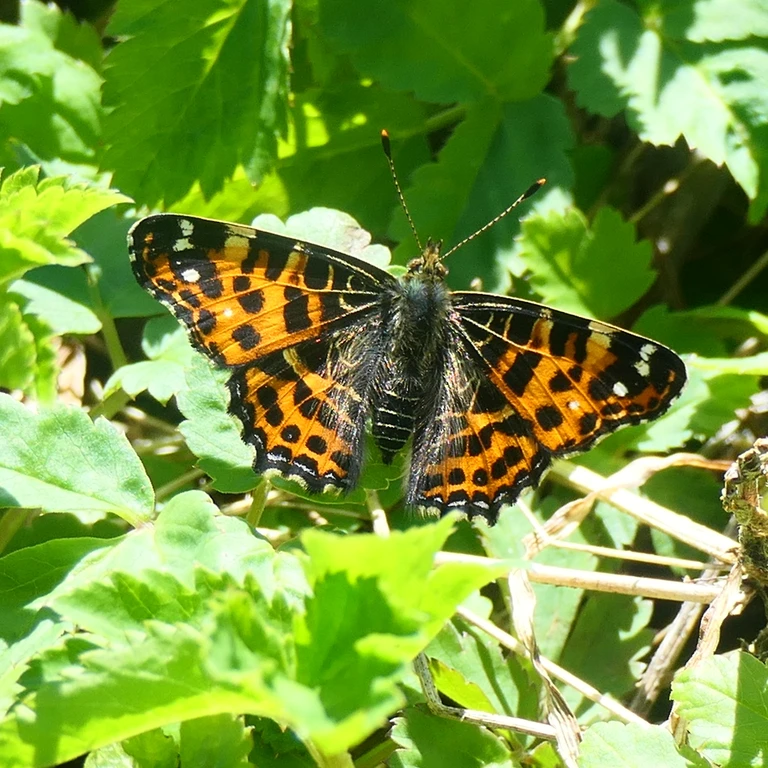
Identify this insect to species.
Araschnia levana
